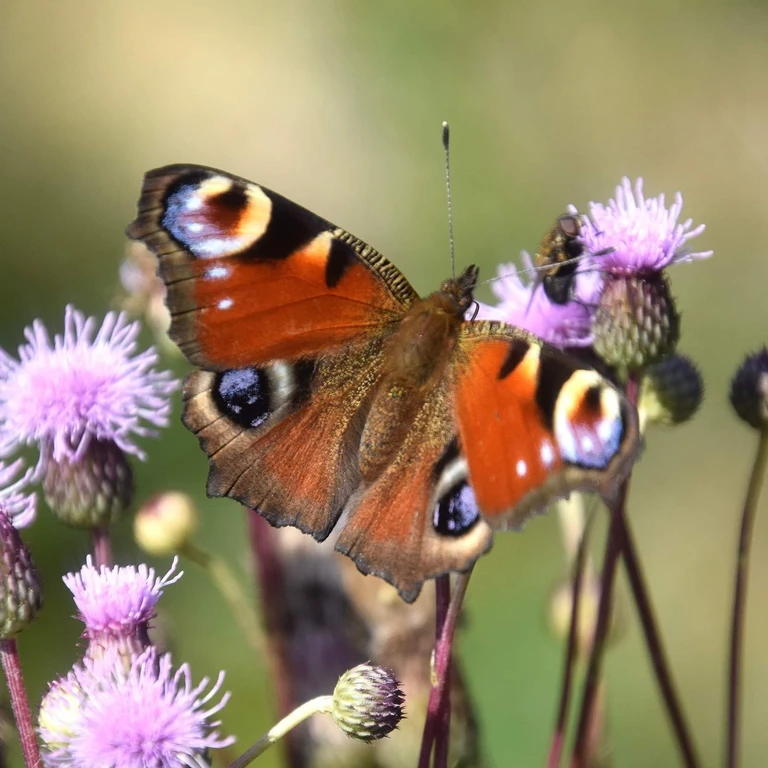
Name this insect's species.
Aglais io
